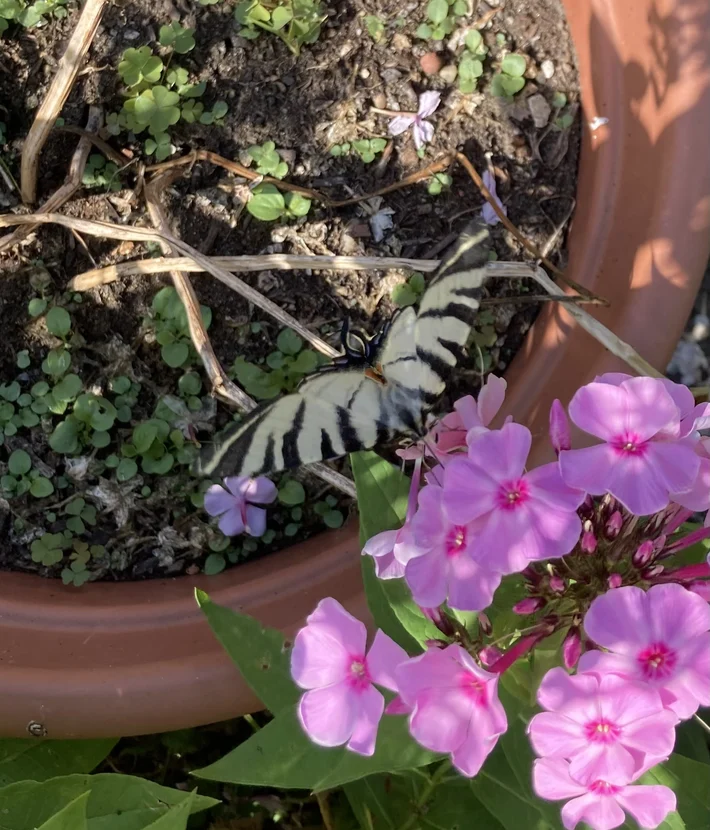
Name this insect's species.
Iphiclides podalirius
